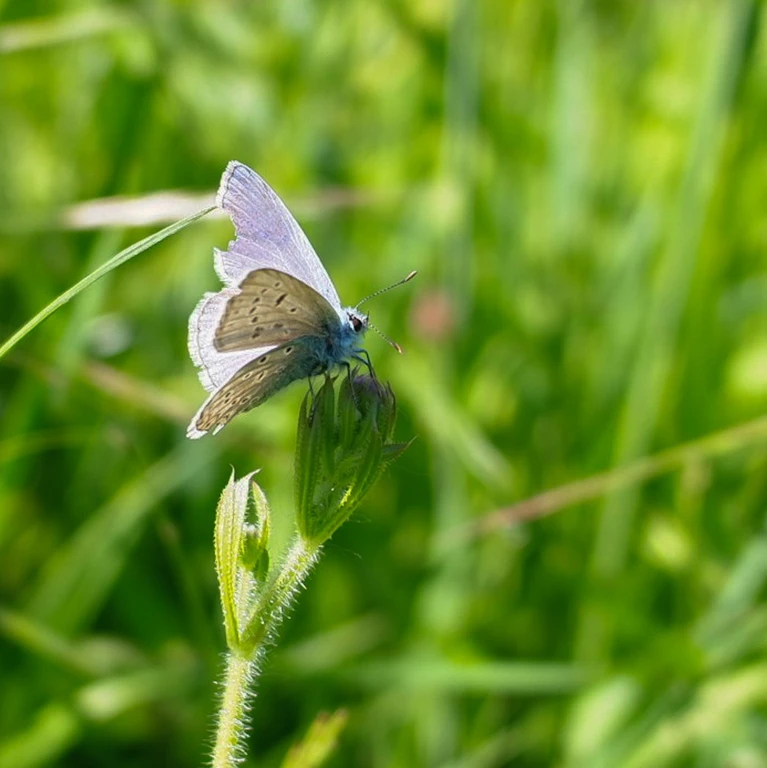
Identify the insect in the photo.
Polyommatus icarus
